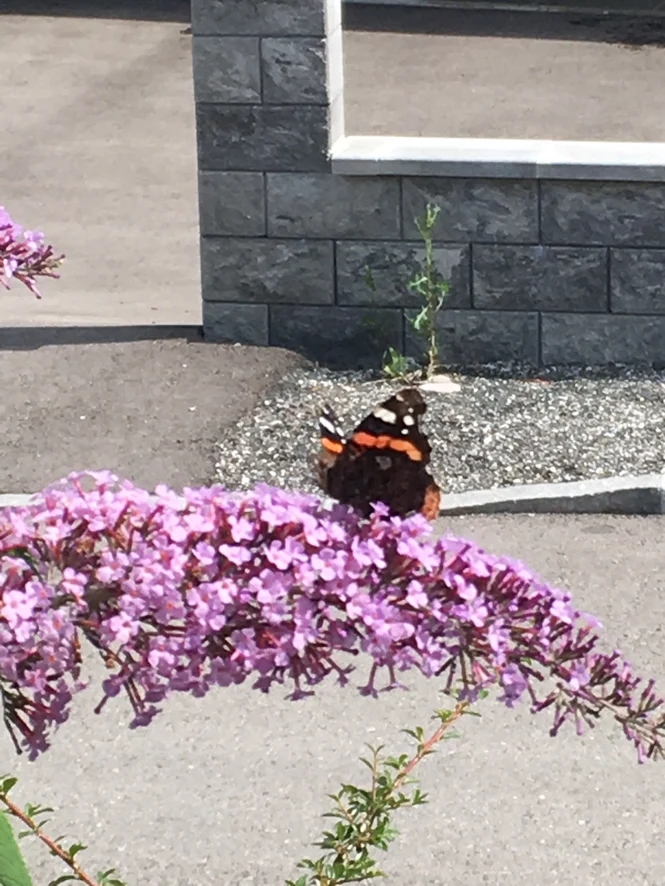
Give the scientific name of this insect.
Vanessa atalanta
